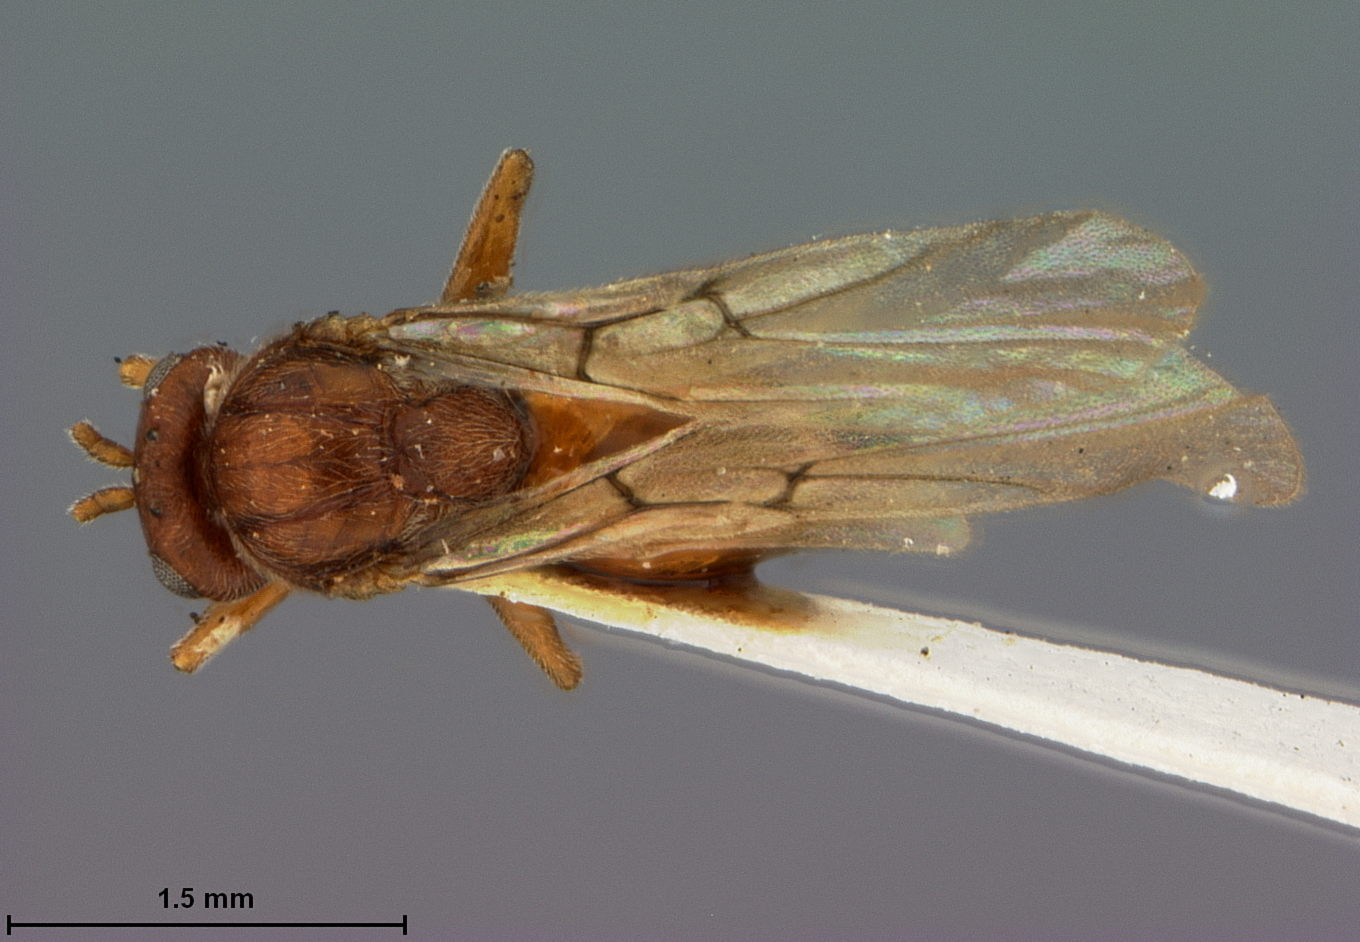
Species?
Callirhytis vaccinifoliae
